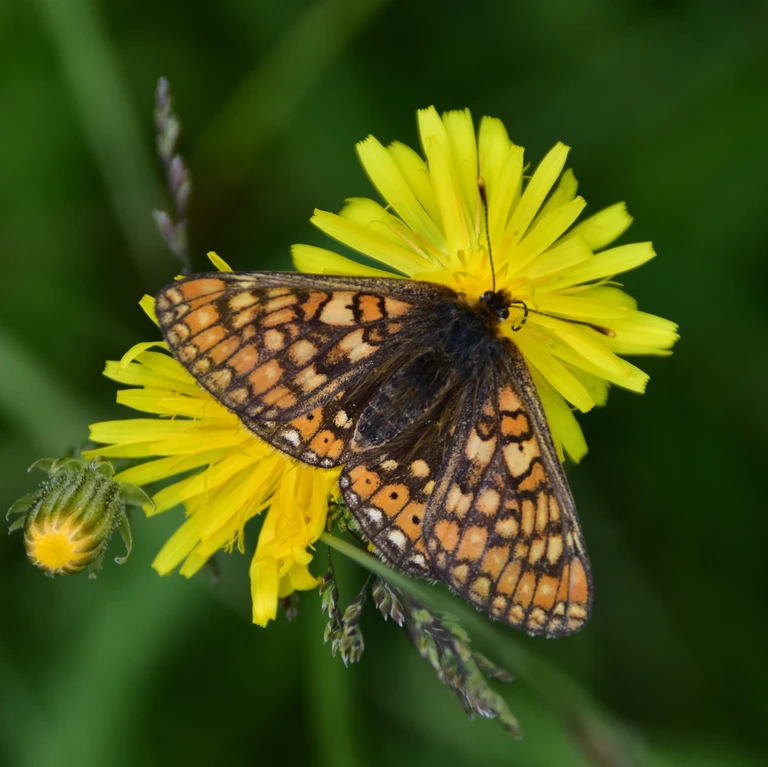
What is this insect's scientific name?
Euphydryas aurinia
